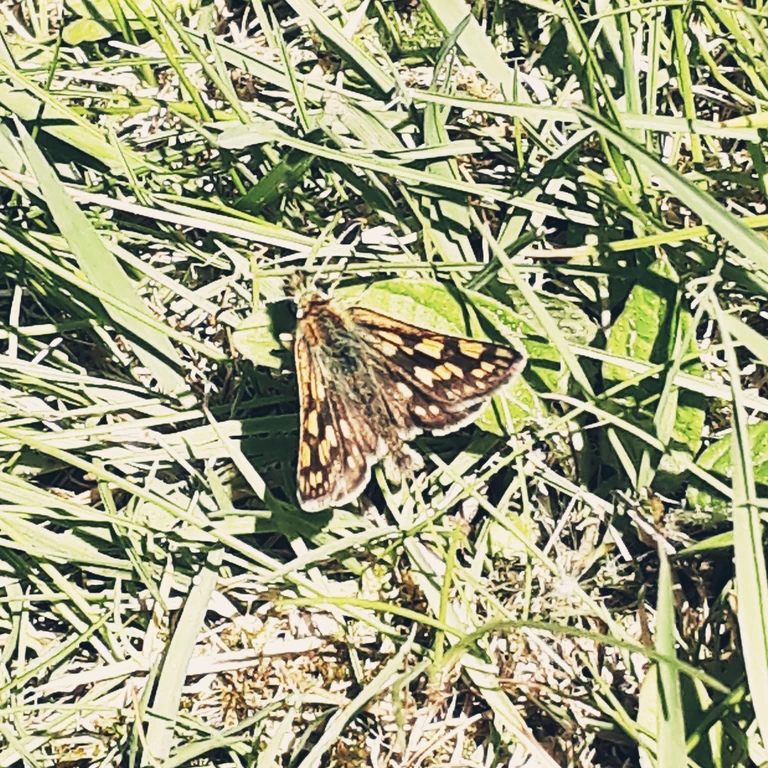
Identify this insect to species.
Carterocephalus palaemon
